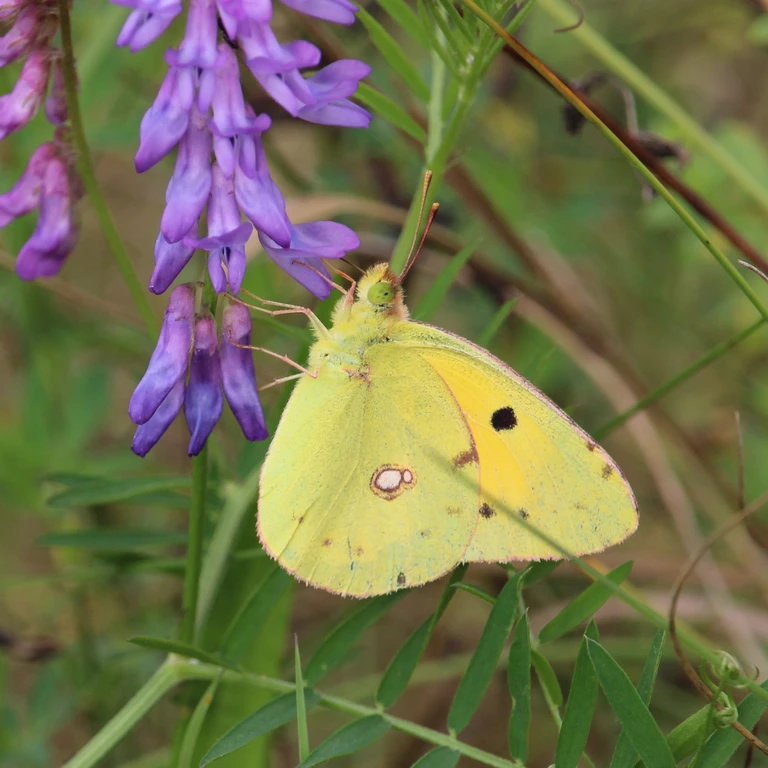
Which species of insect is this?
Colias croceus
